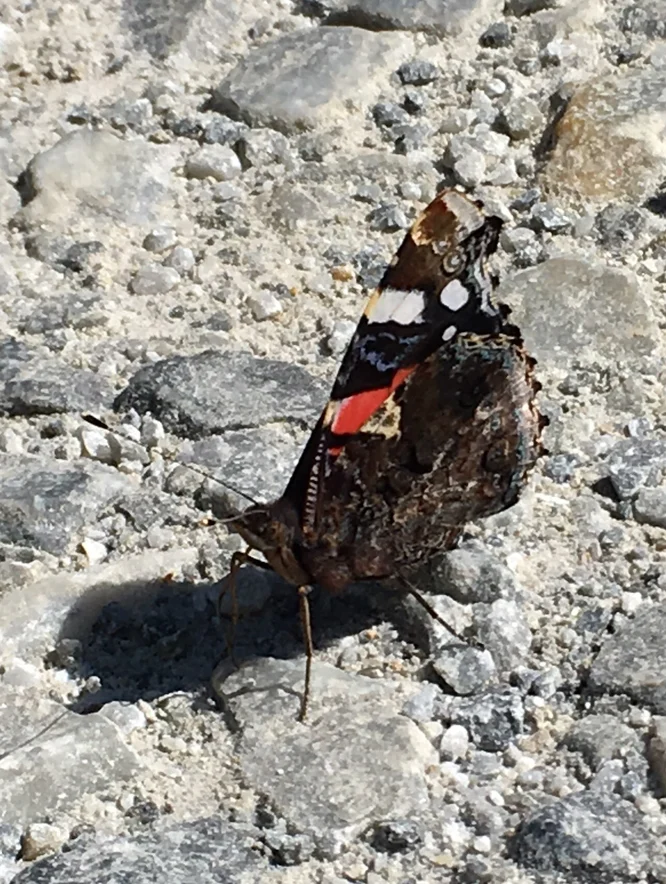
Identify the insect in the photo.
Vanessa atalanta
